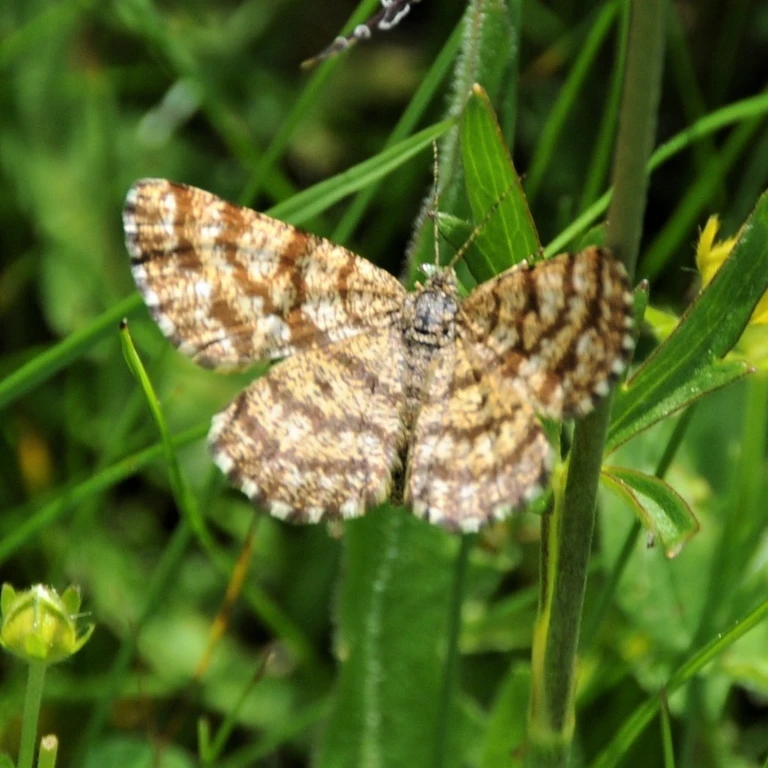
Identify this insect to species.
Ematurga atomaria
